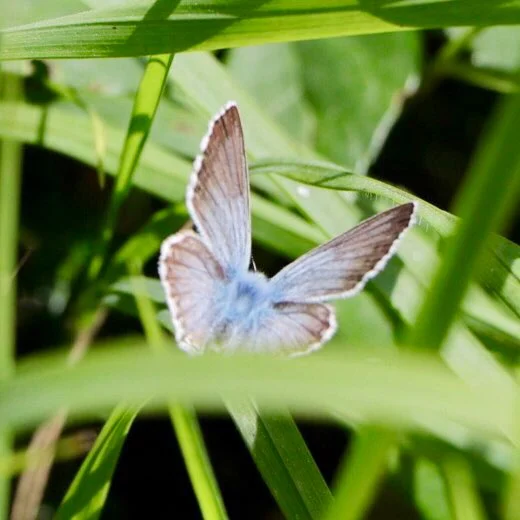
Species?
Lysandra coridon
